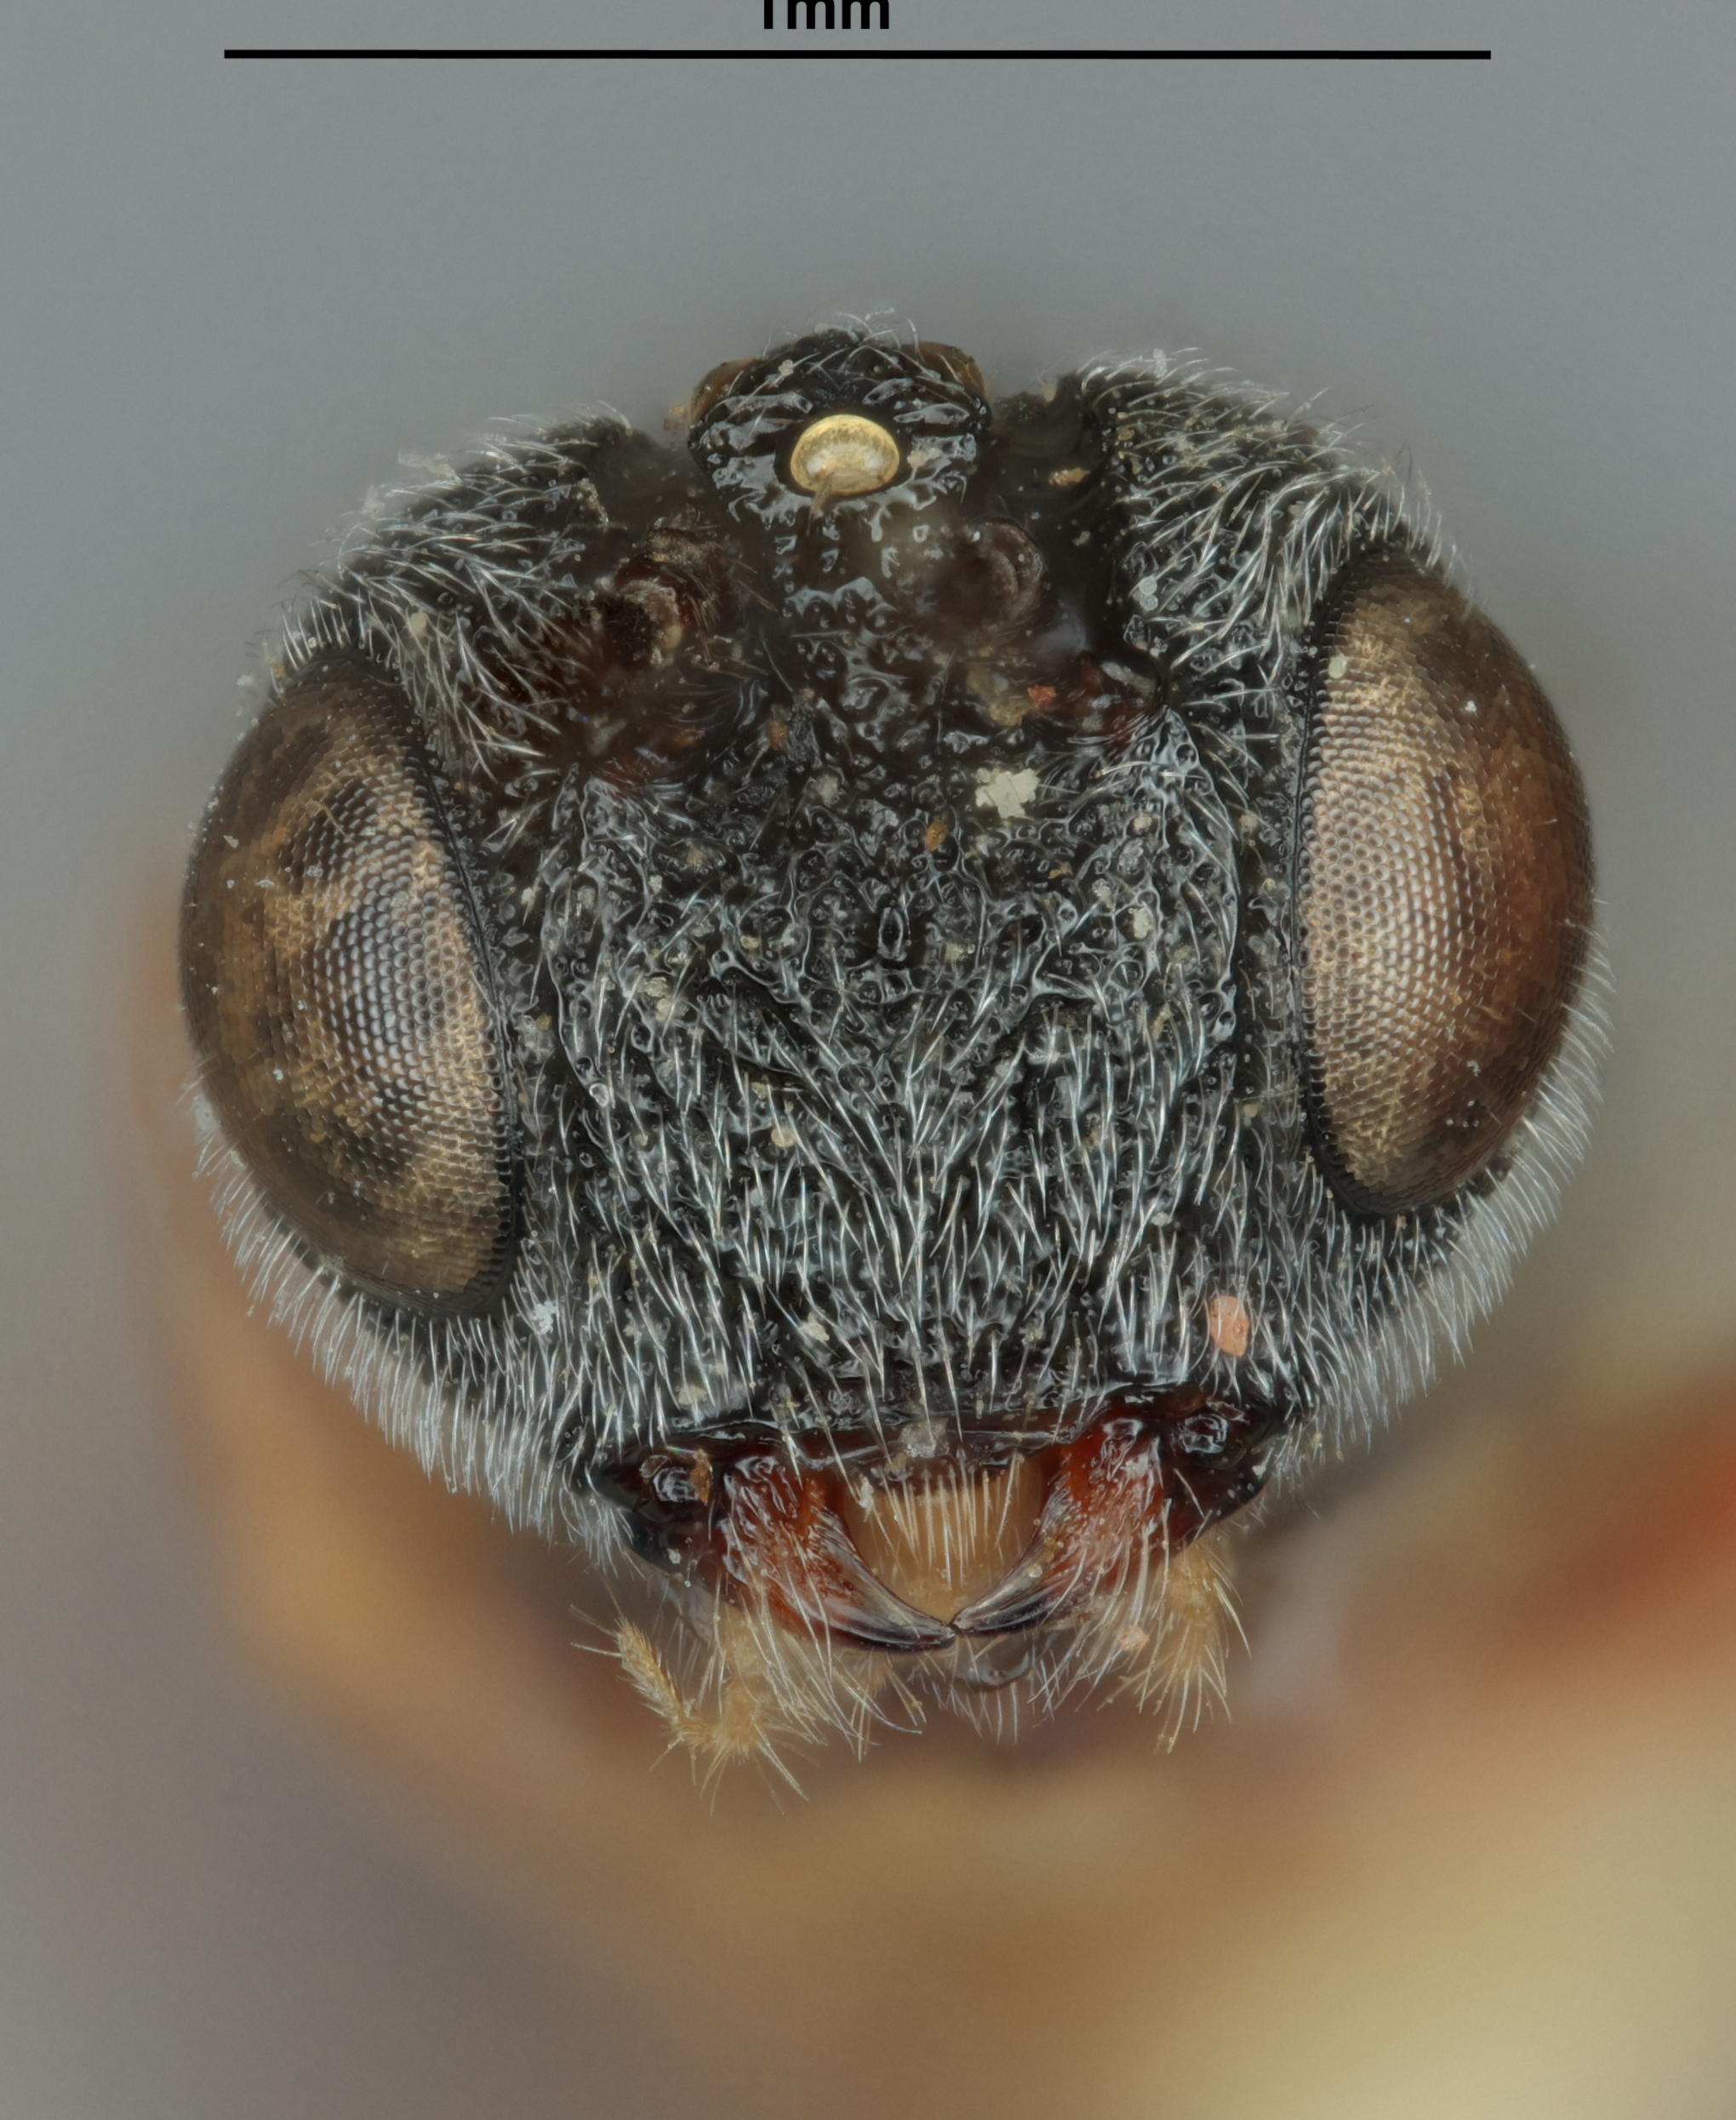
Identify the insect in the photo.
Urosigalphus rubicarpace
